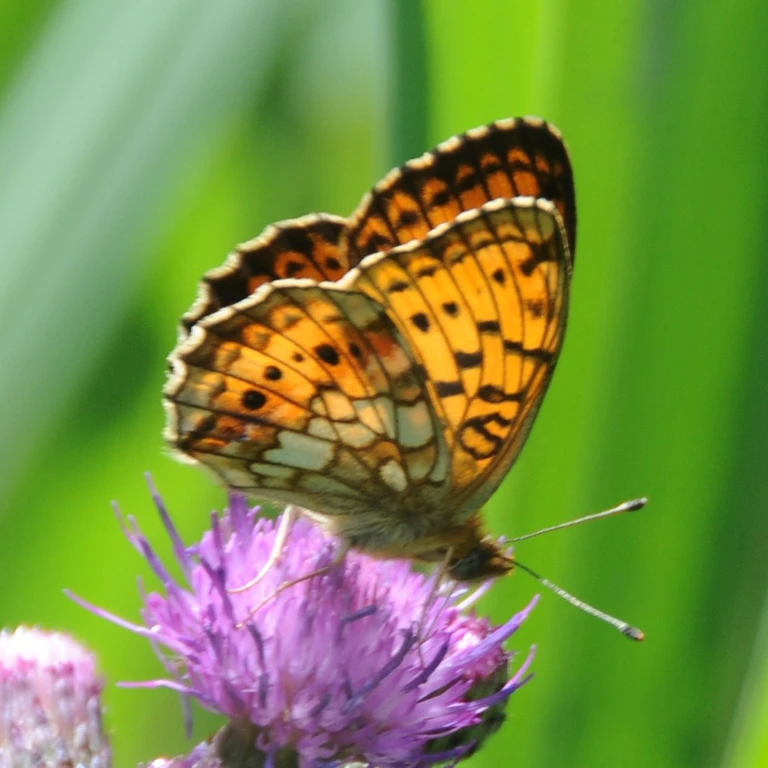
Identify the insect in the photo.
Brenthis ino
